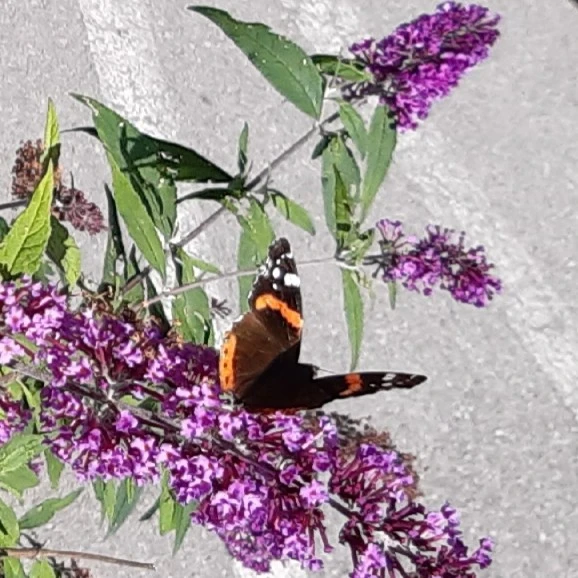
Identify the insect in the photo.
Vanessa atalanta
